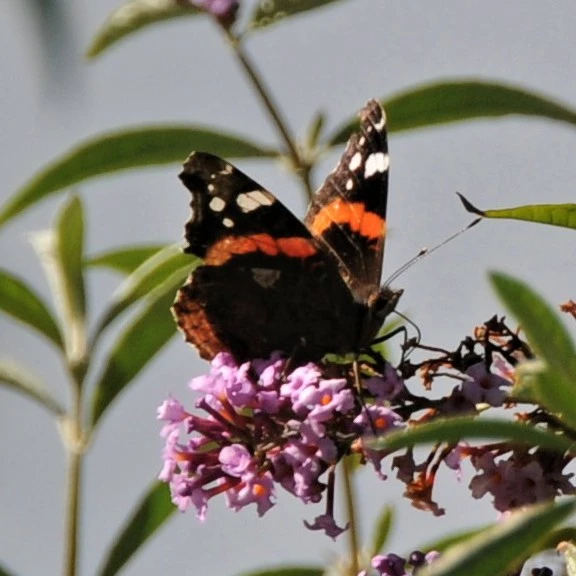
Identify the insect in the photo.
Vanessa atalanta
